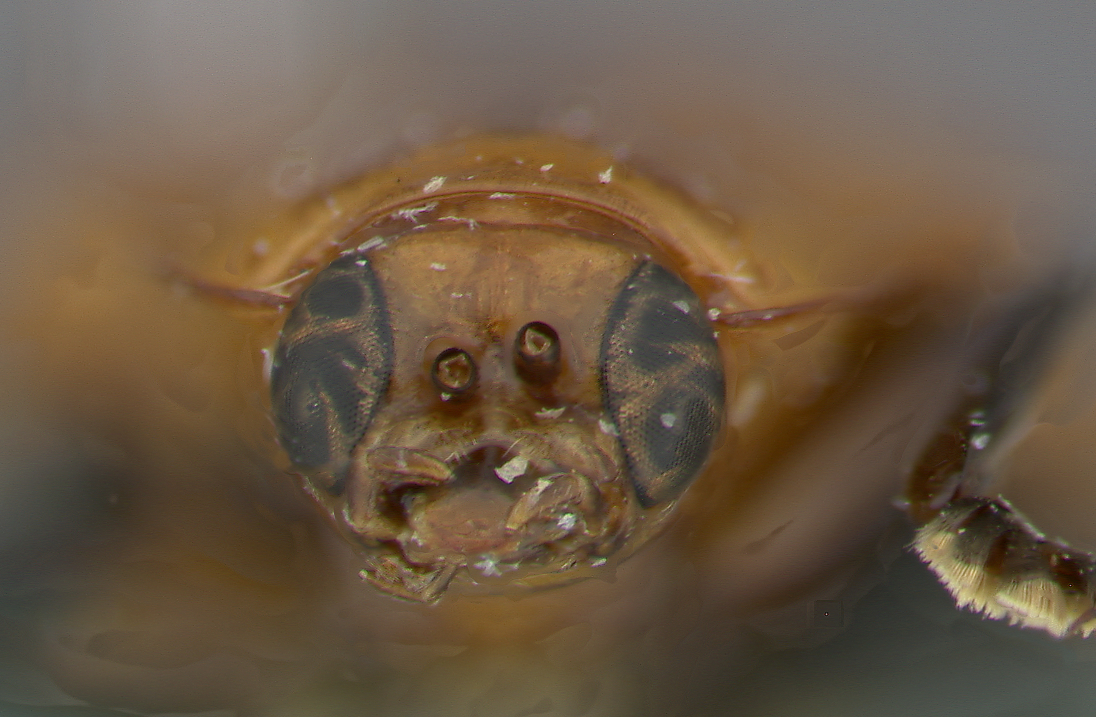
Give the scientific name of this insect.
Homalispa nevermanni
